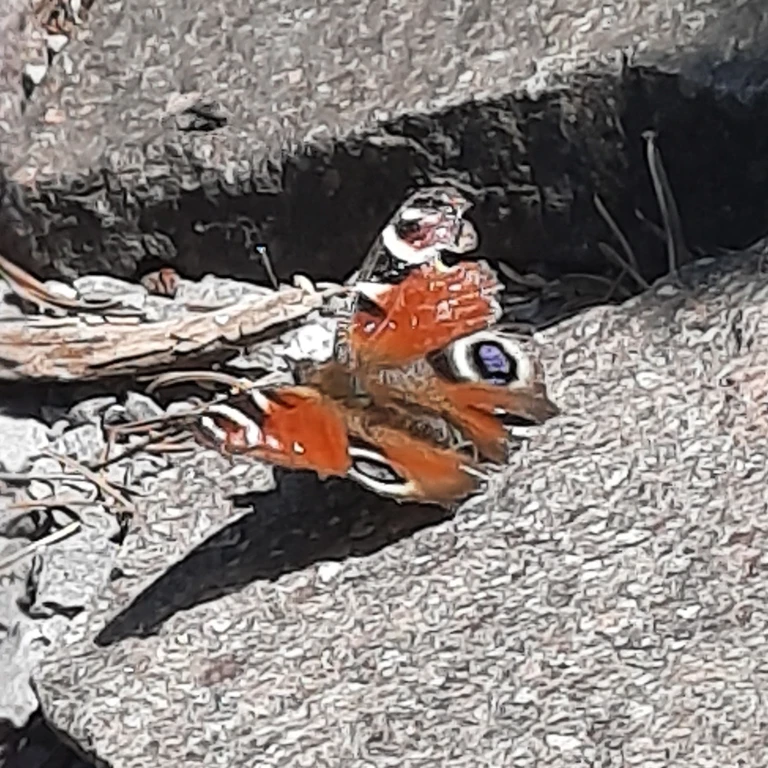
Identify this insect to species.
Aglais io
